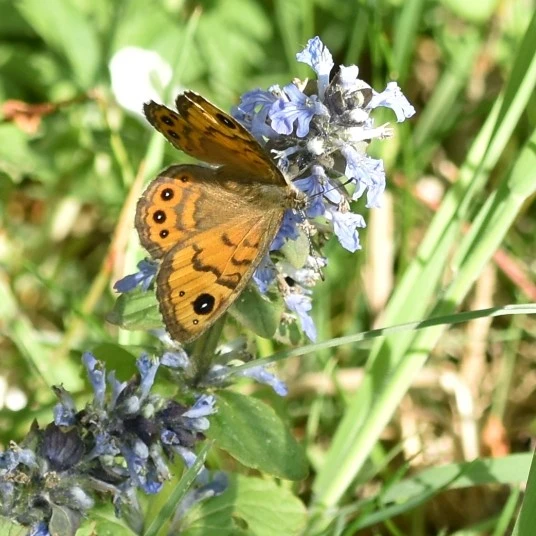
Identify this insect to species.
Lasiommata megera (also Pararge megera)
